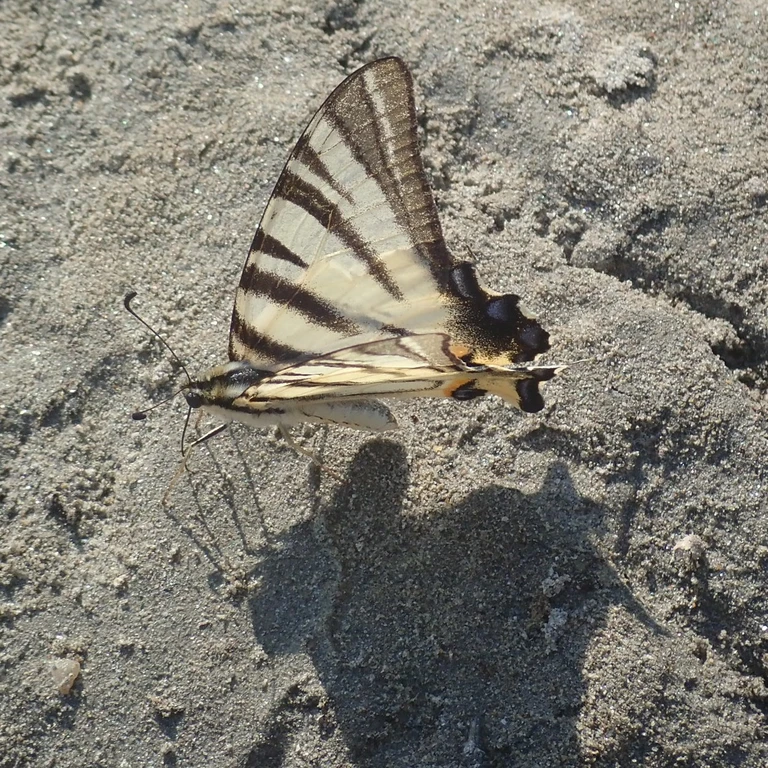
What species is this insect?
Iphiclides podalirius
